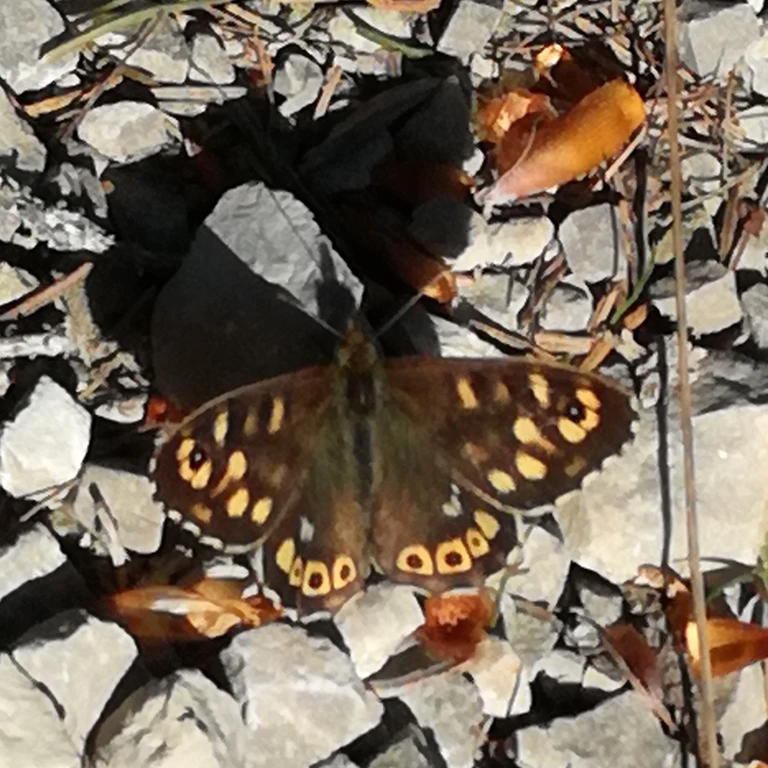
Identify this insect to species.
Pararge aegeria
